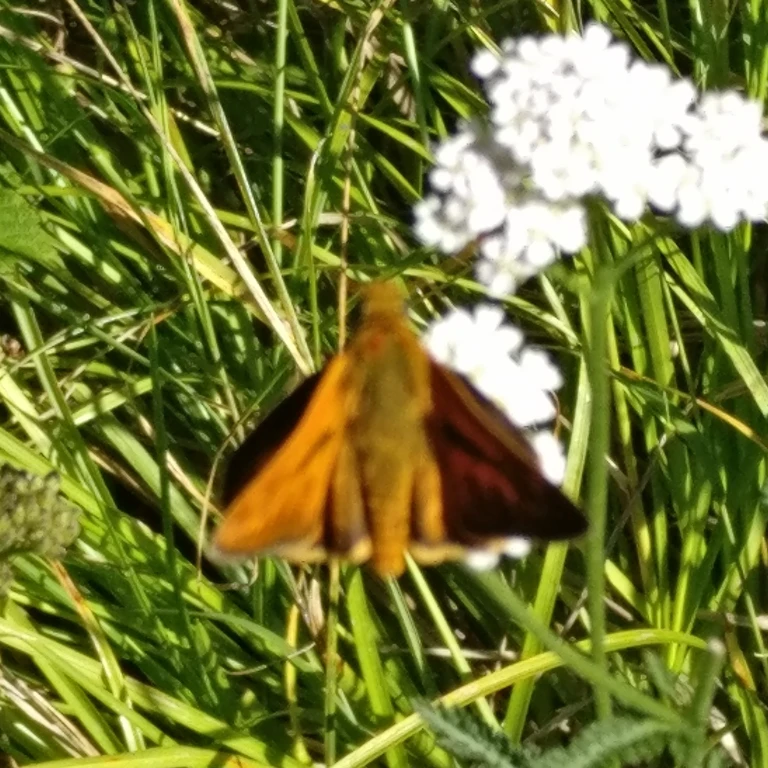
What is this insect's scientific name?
Ochlodes sylvanus (also Ochlodes venata)
